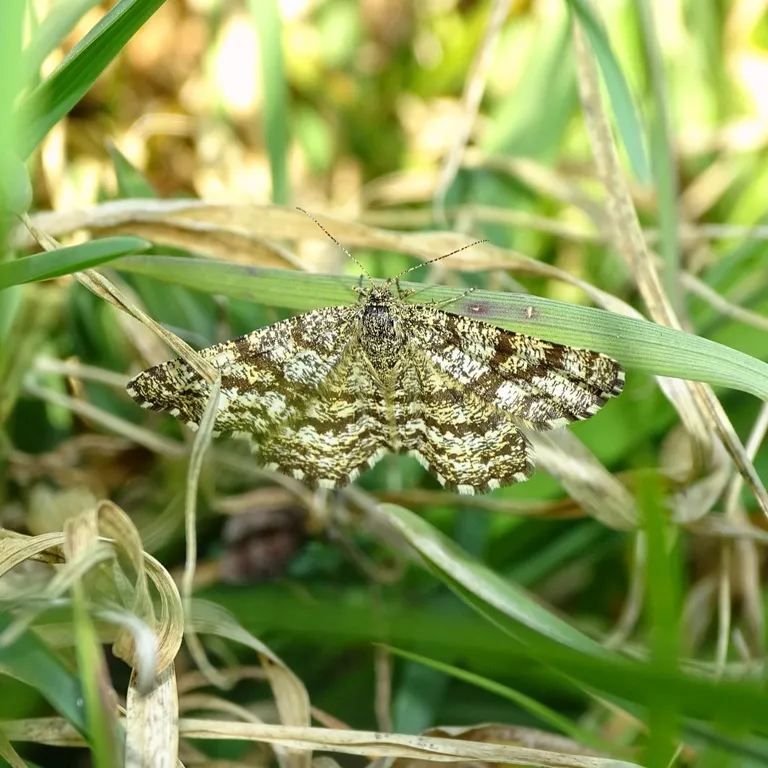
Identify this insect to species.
Ematurga atomaria
